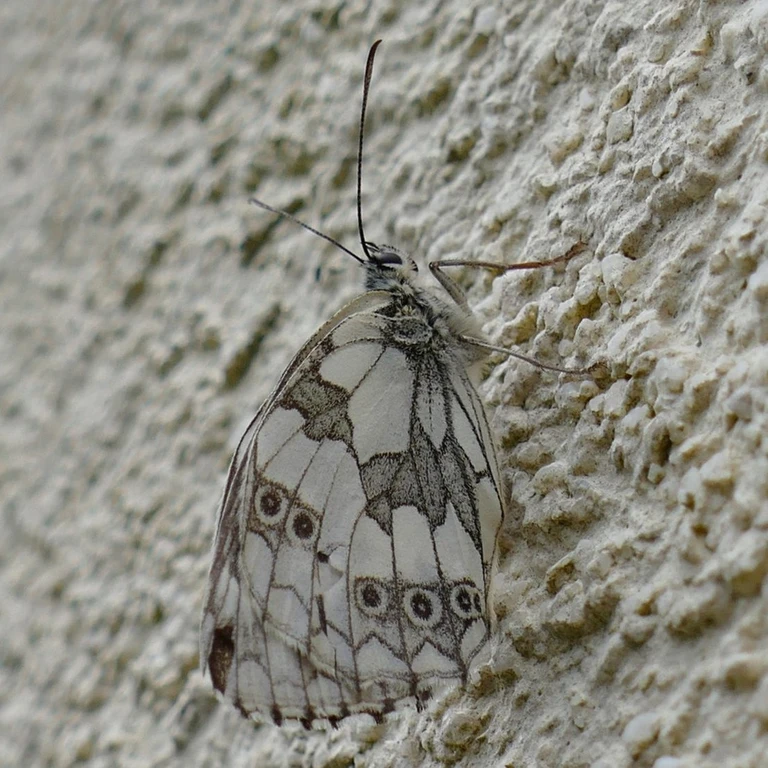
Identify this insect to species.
Melanargia galathea
